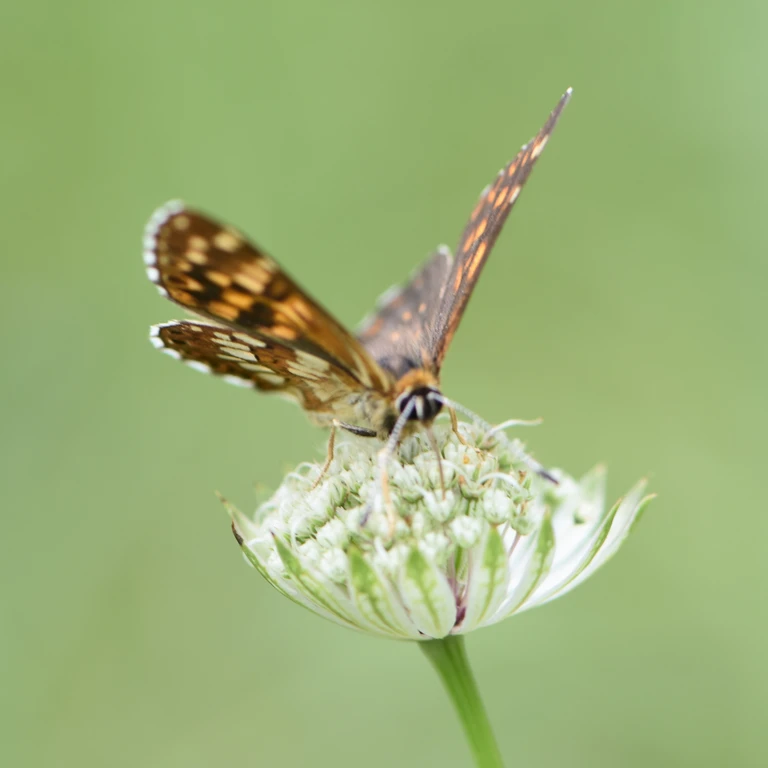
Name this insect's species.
Hamearis lucina
